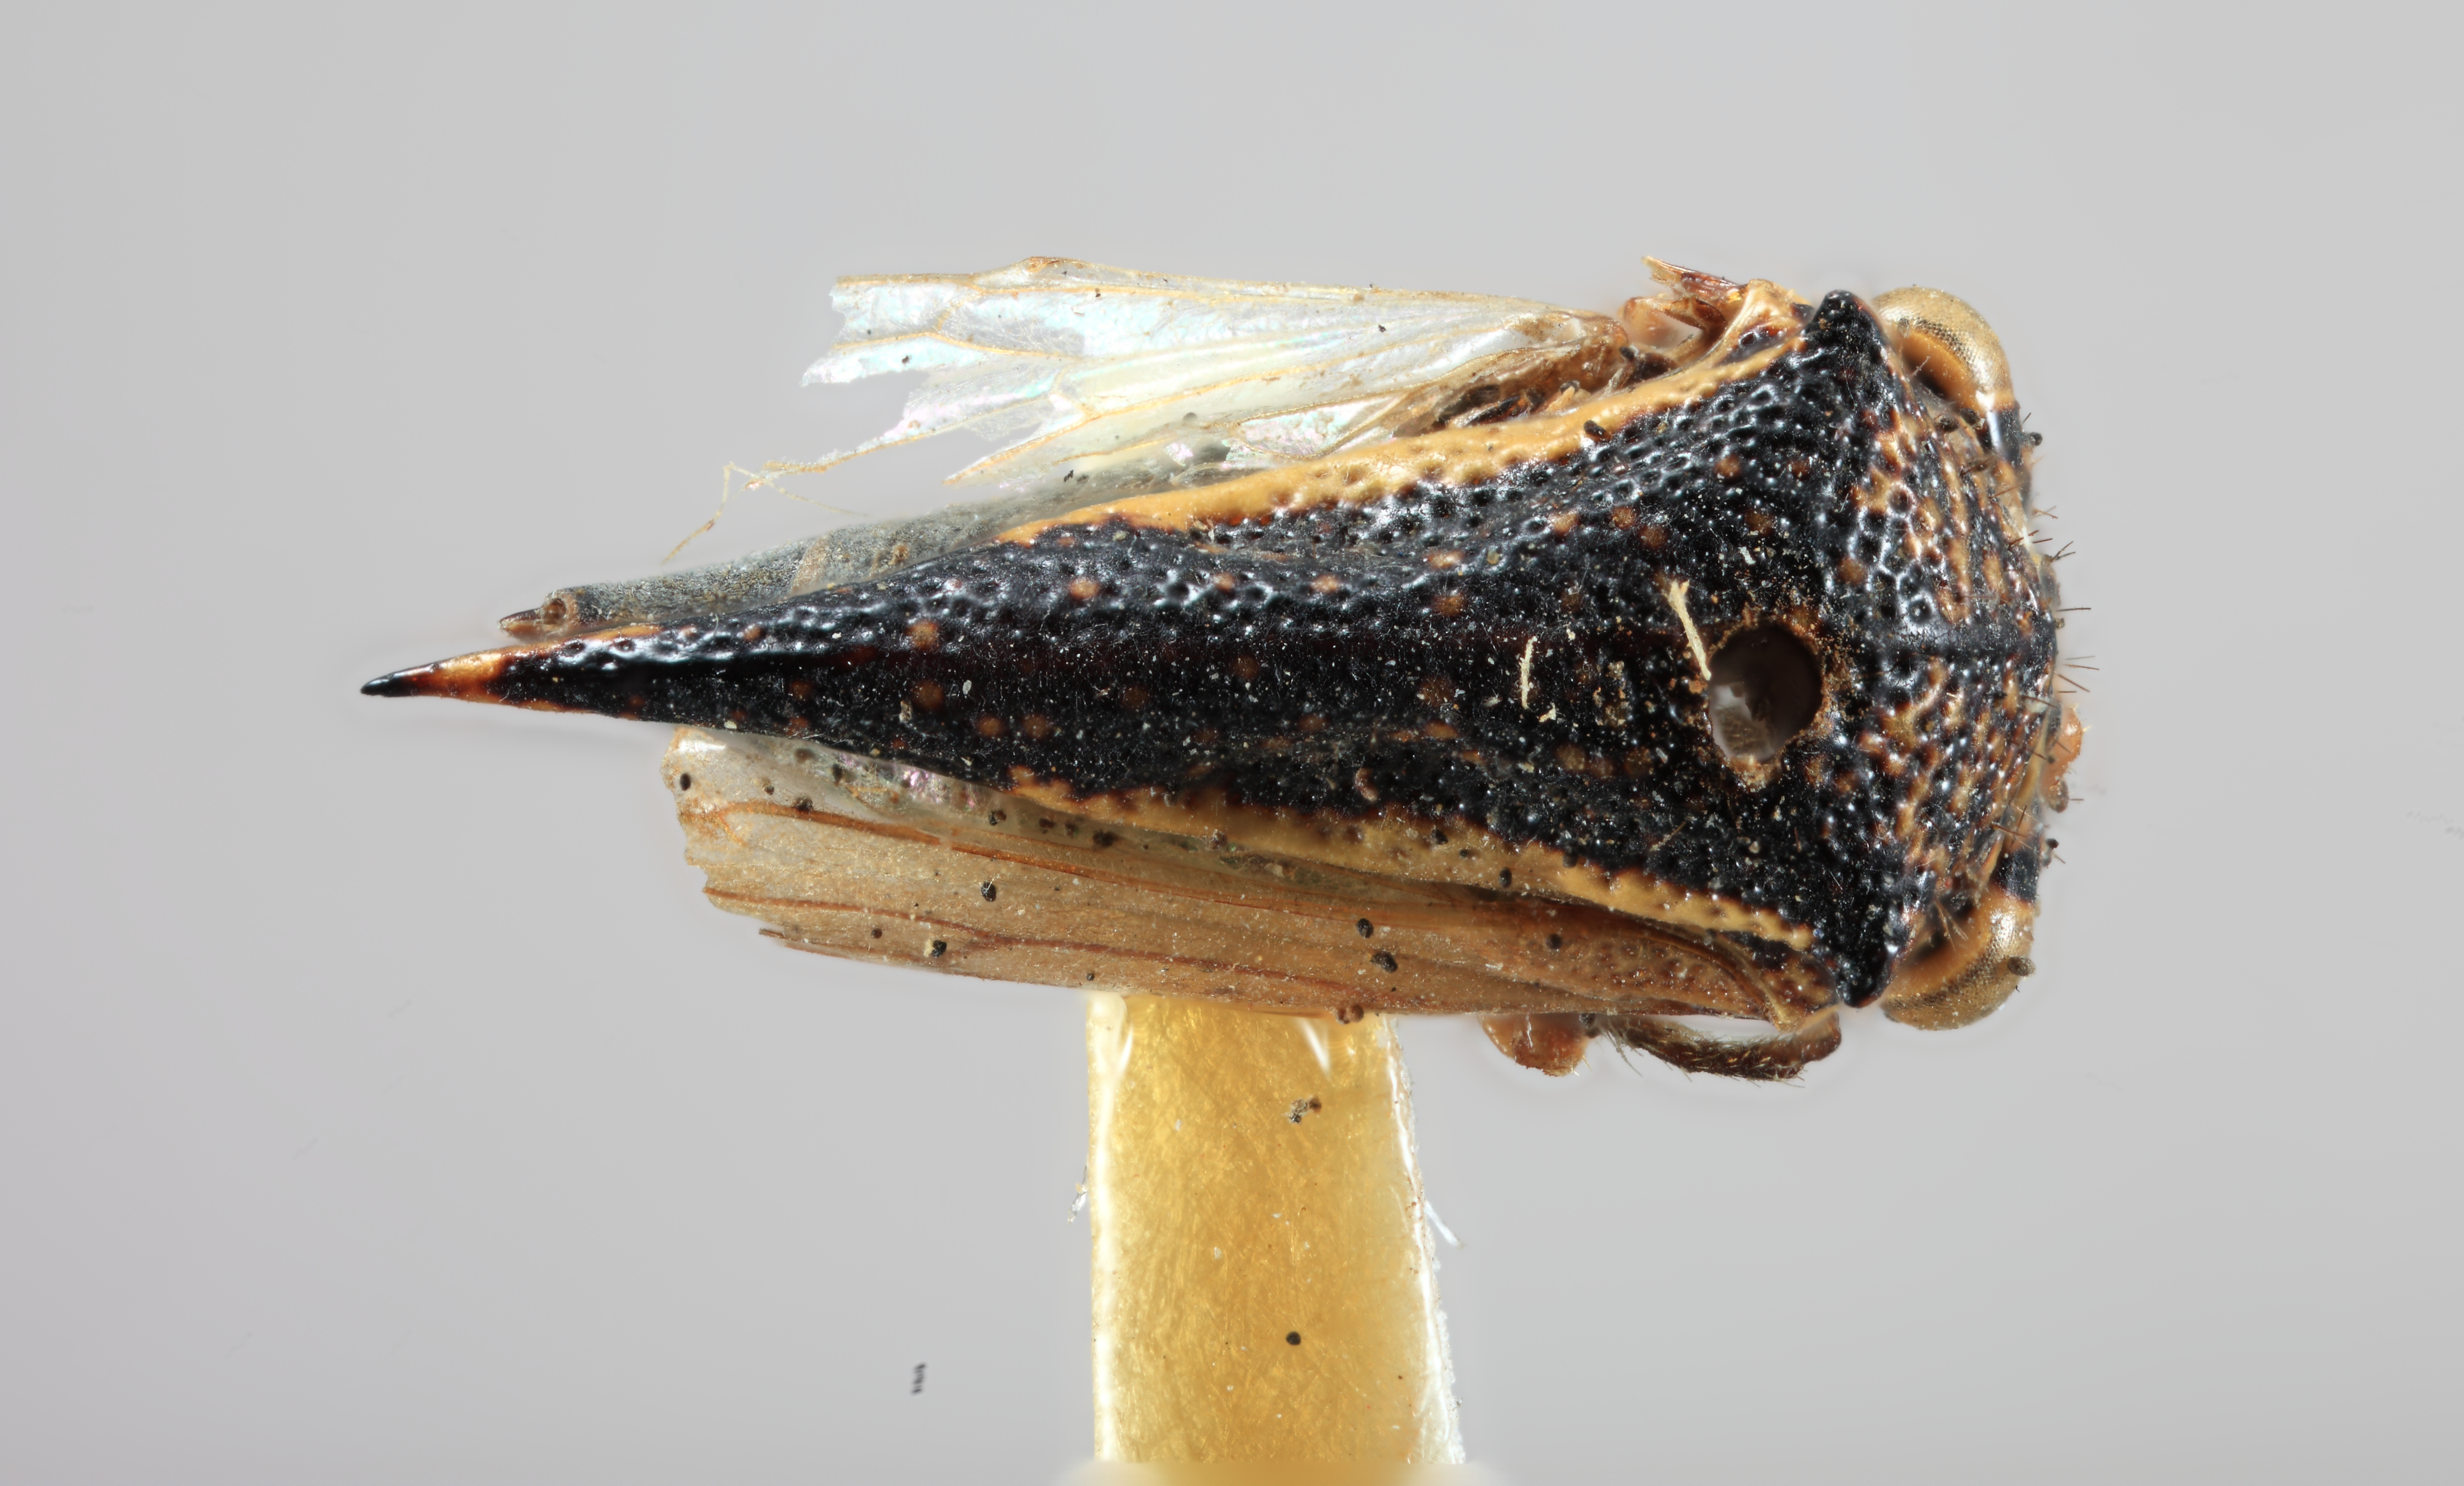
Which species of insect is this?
Centrogonia flavolimbata
